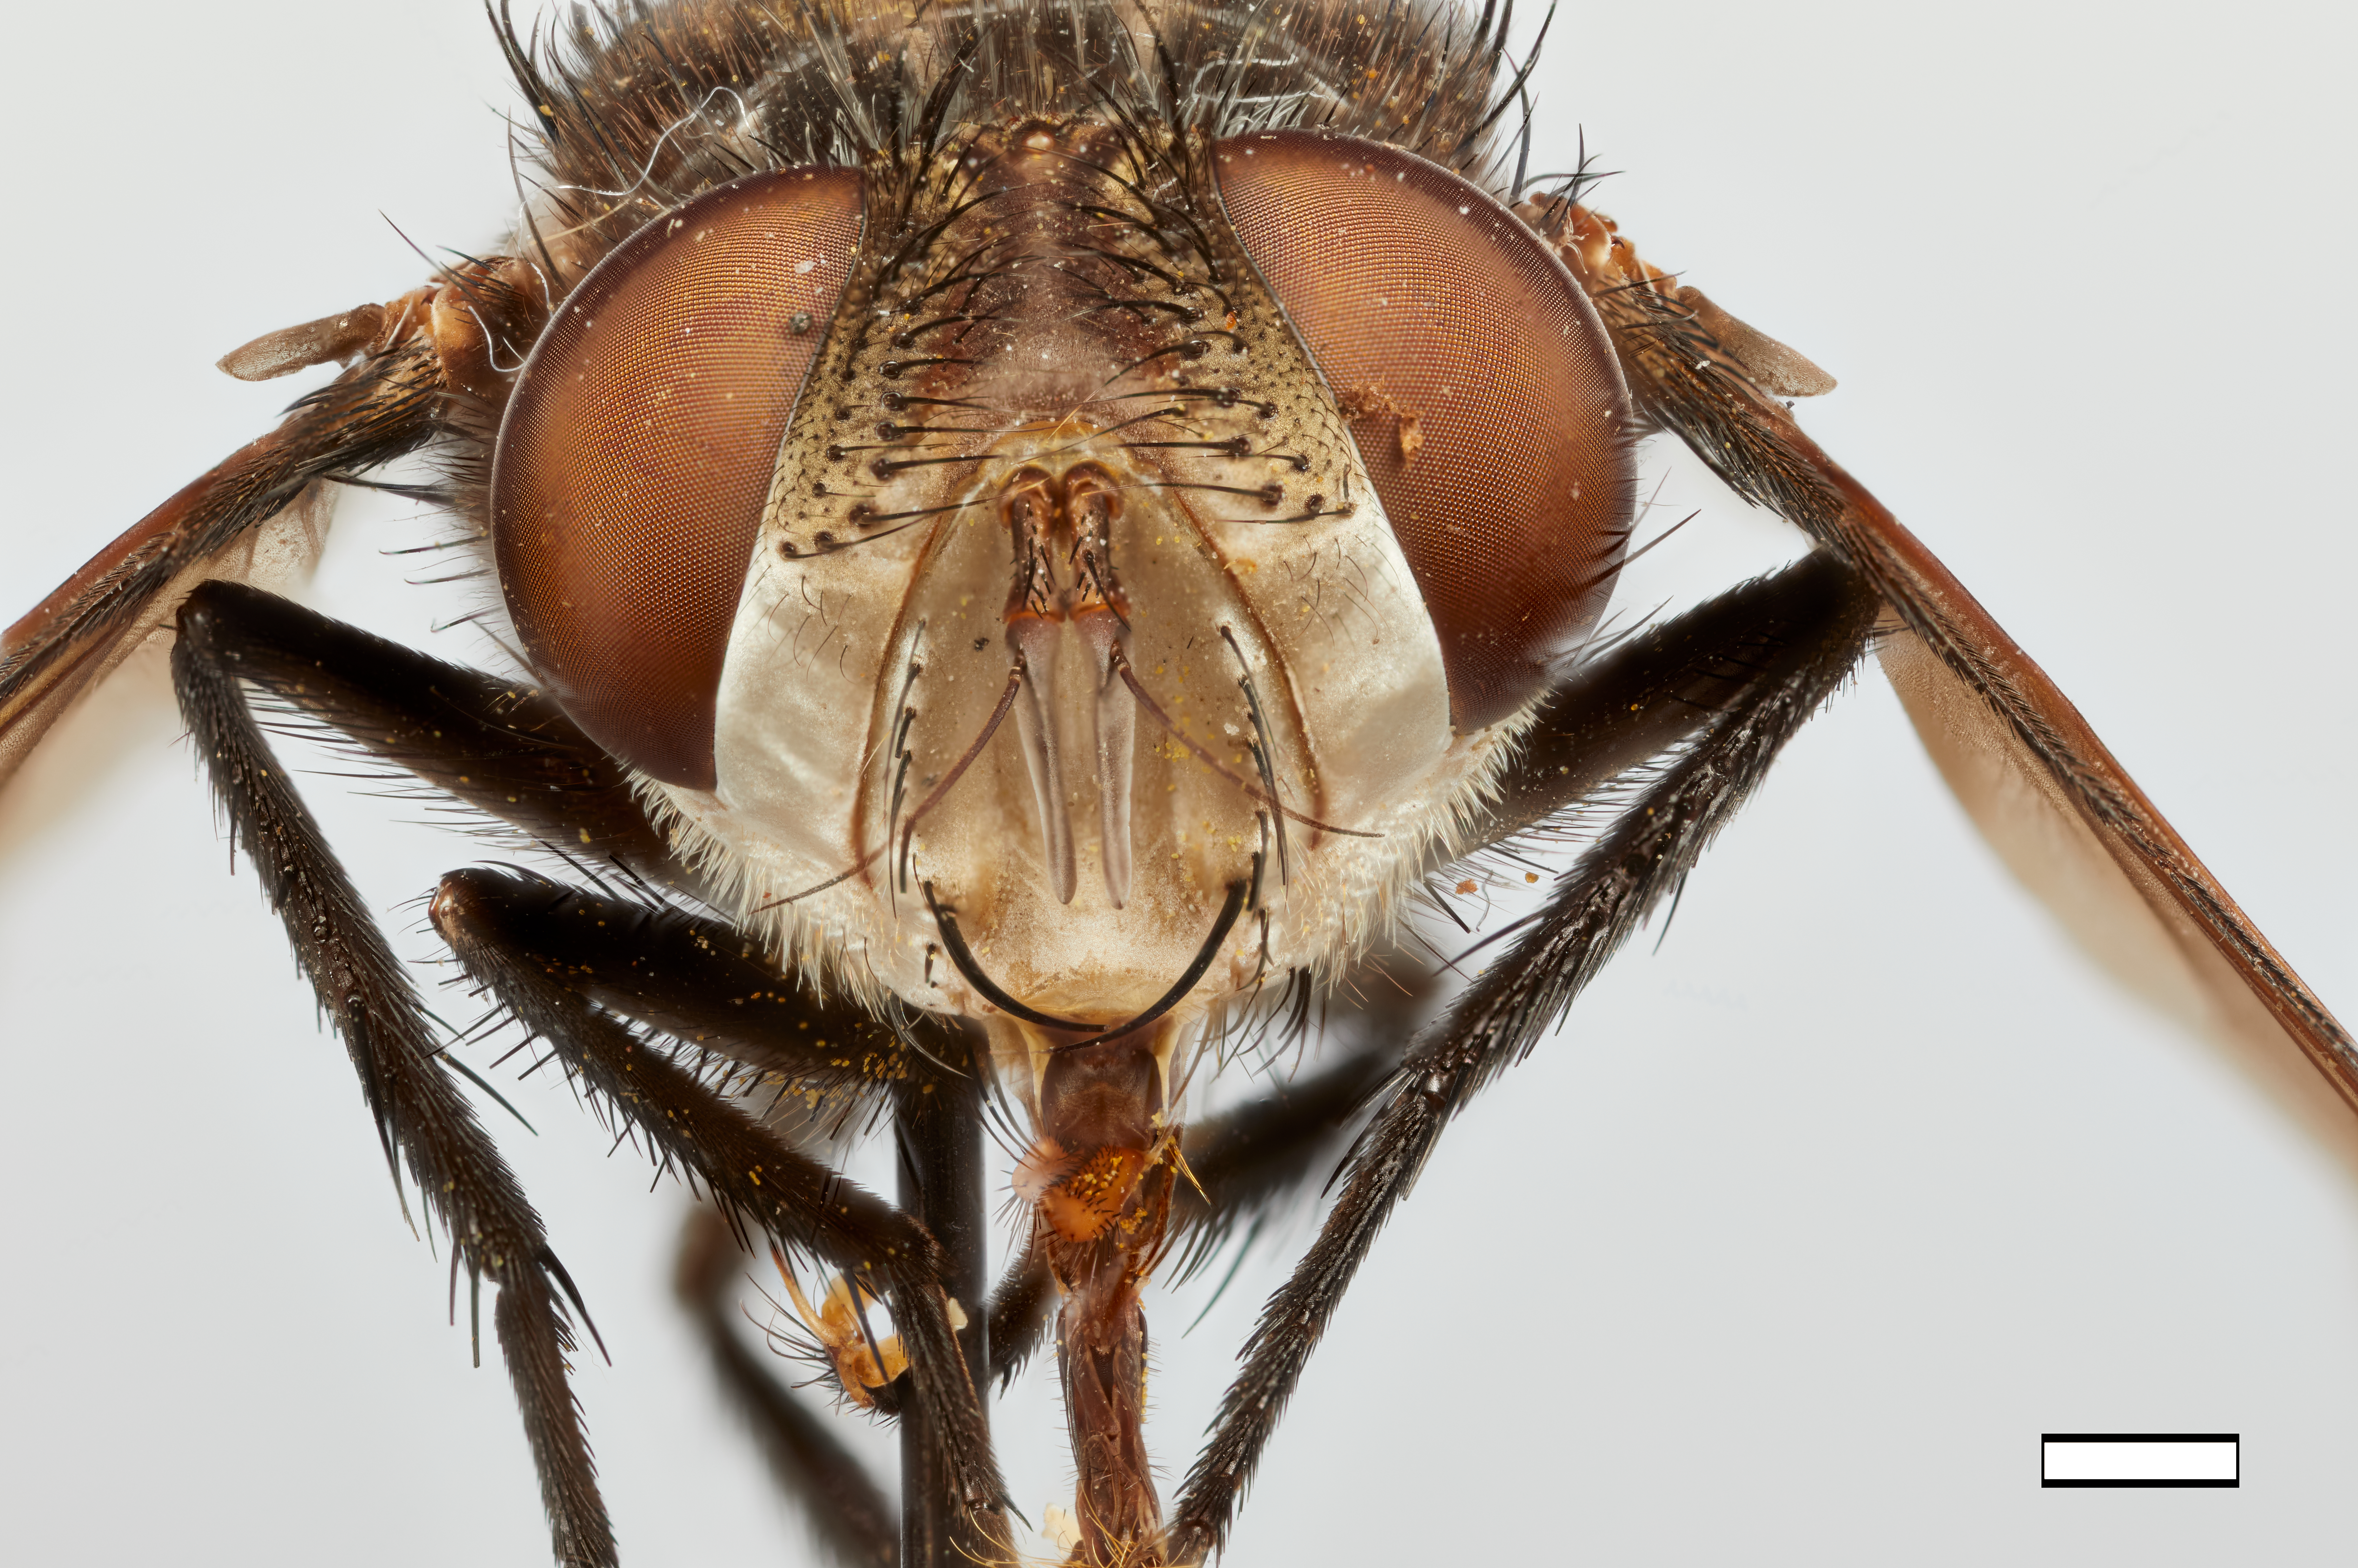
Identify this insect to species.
Belvosia canalis
